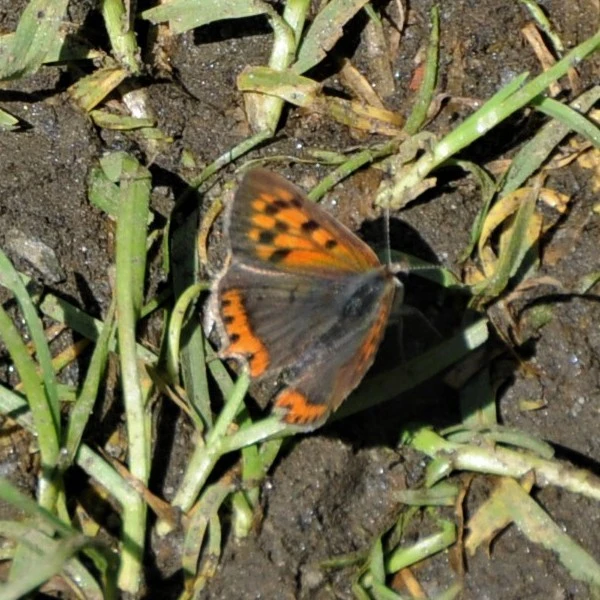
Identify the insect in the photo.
Lycaena phlaeas
